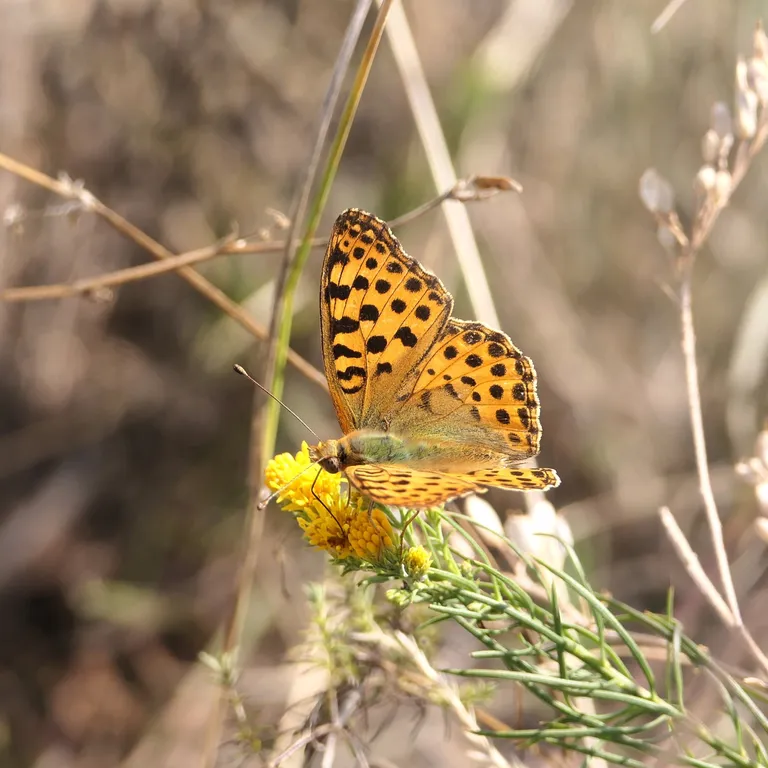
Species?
Issoria lathonia
